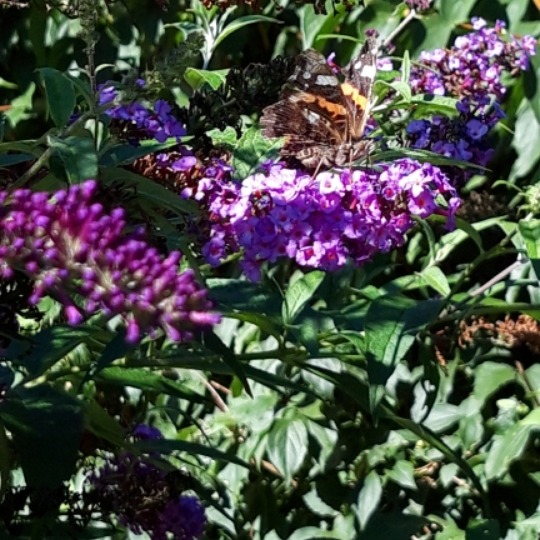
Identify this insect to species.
Vanessa atalanta
